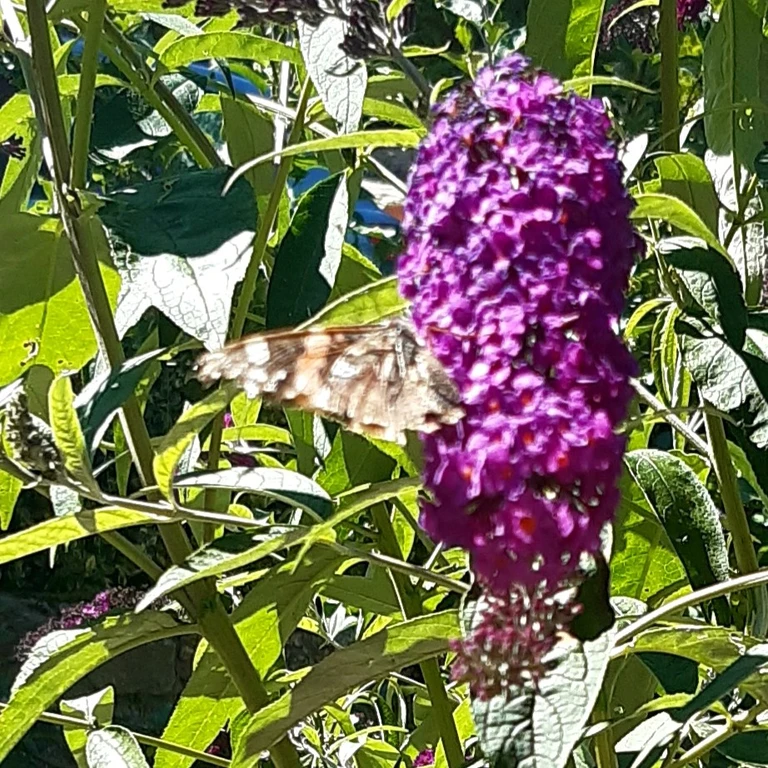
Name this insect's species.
Vanessa atalanta
